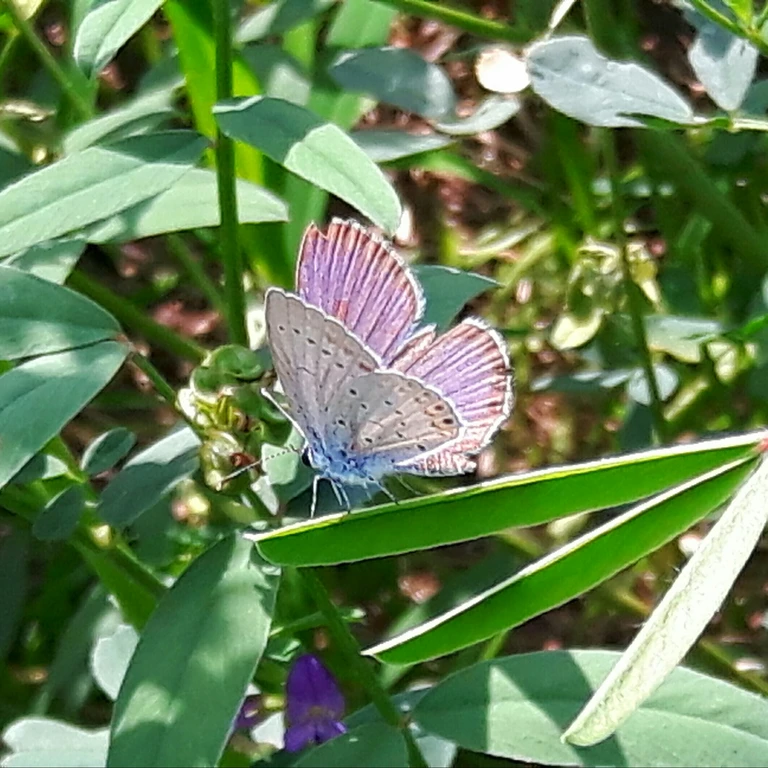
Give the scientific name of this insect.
Cupido argiades (also Elkalyce argiades)
